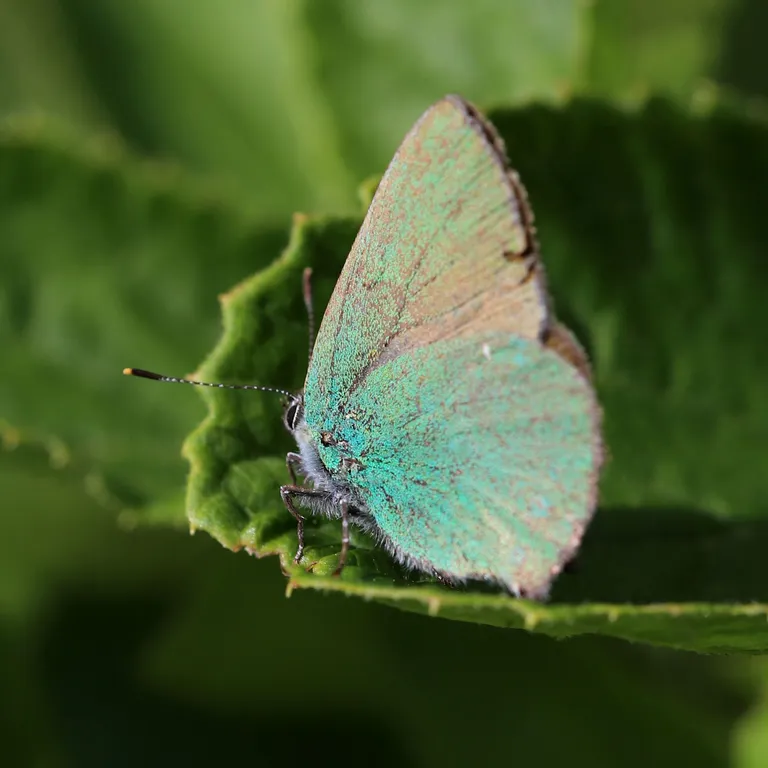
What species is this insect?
Callophrys rubi
